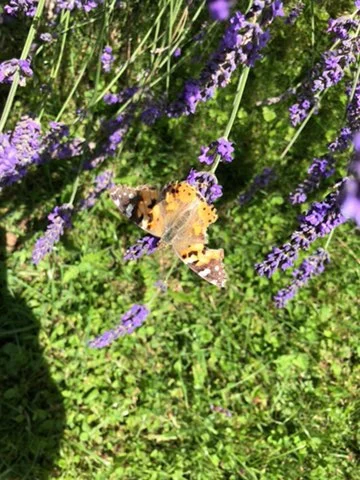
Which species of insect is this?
Vanessa cardui
